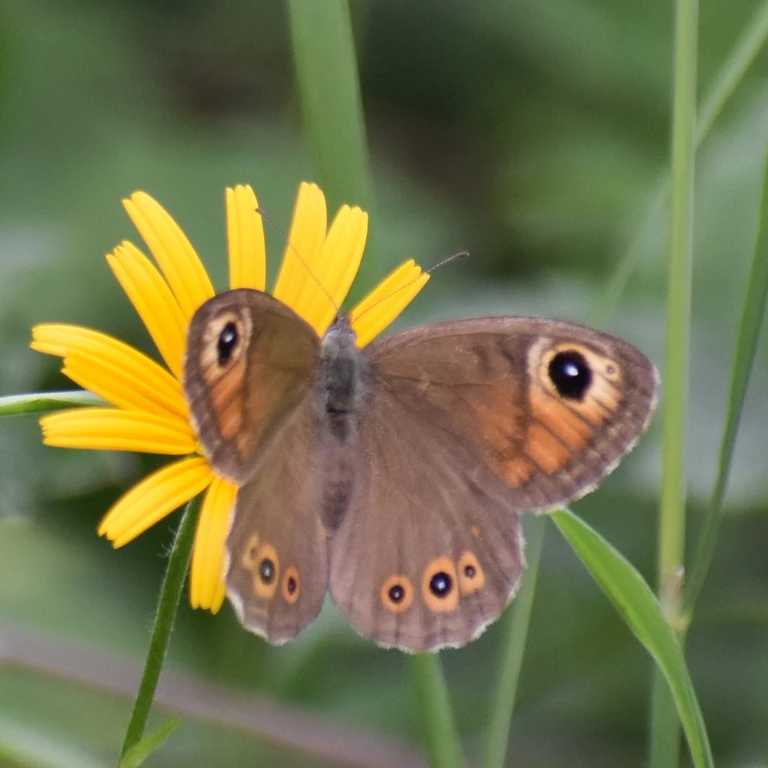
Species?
Lasiommata maera (also Pararge maera)
